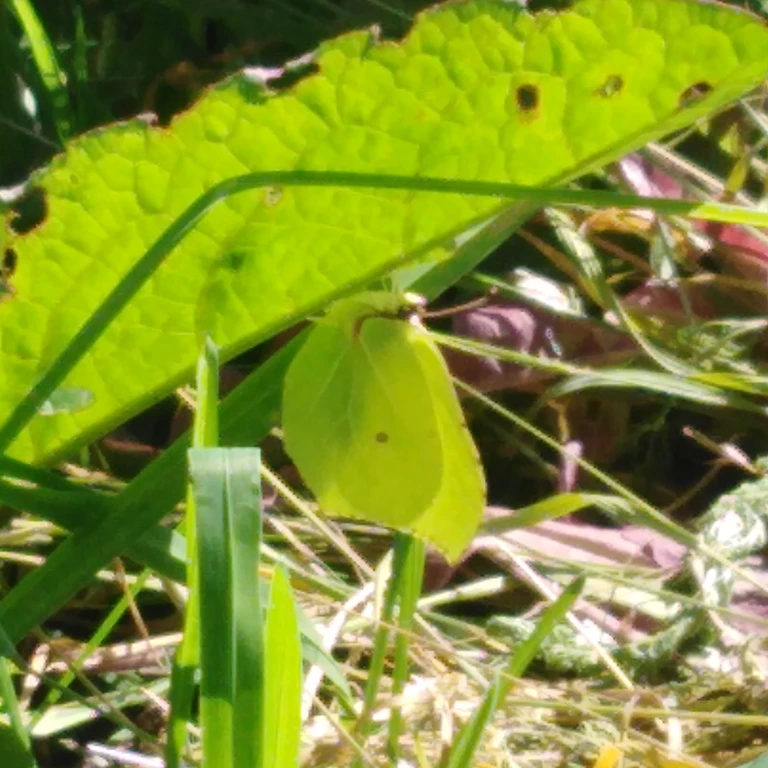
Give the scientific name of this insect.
Gonepteryx rhamni
